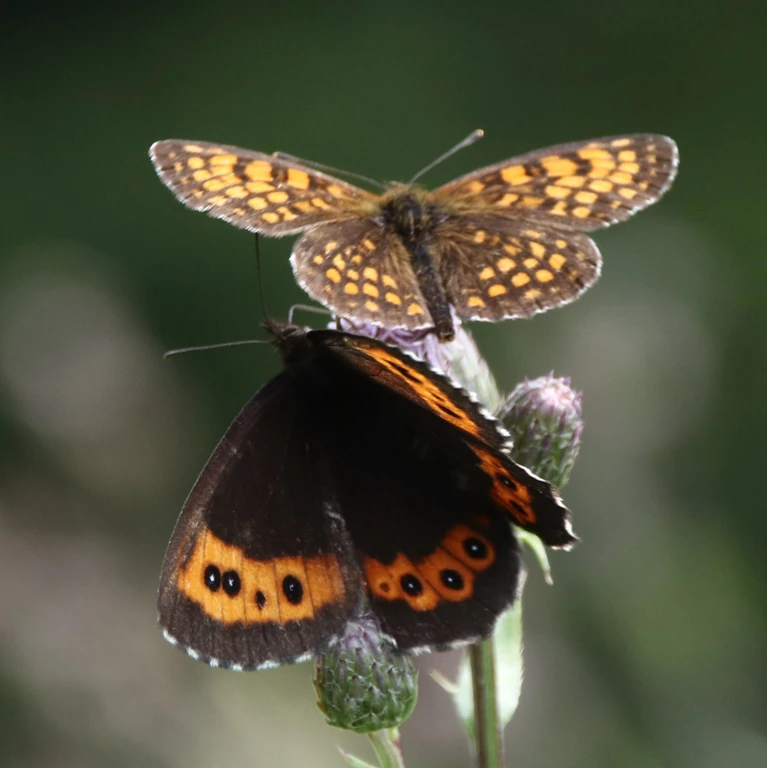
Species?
Erebia ligea
